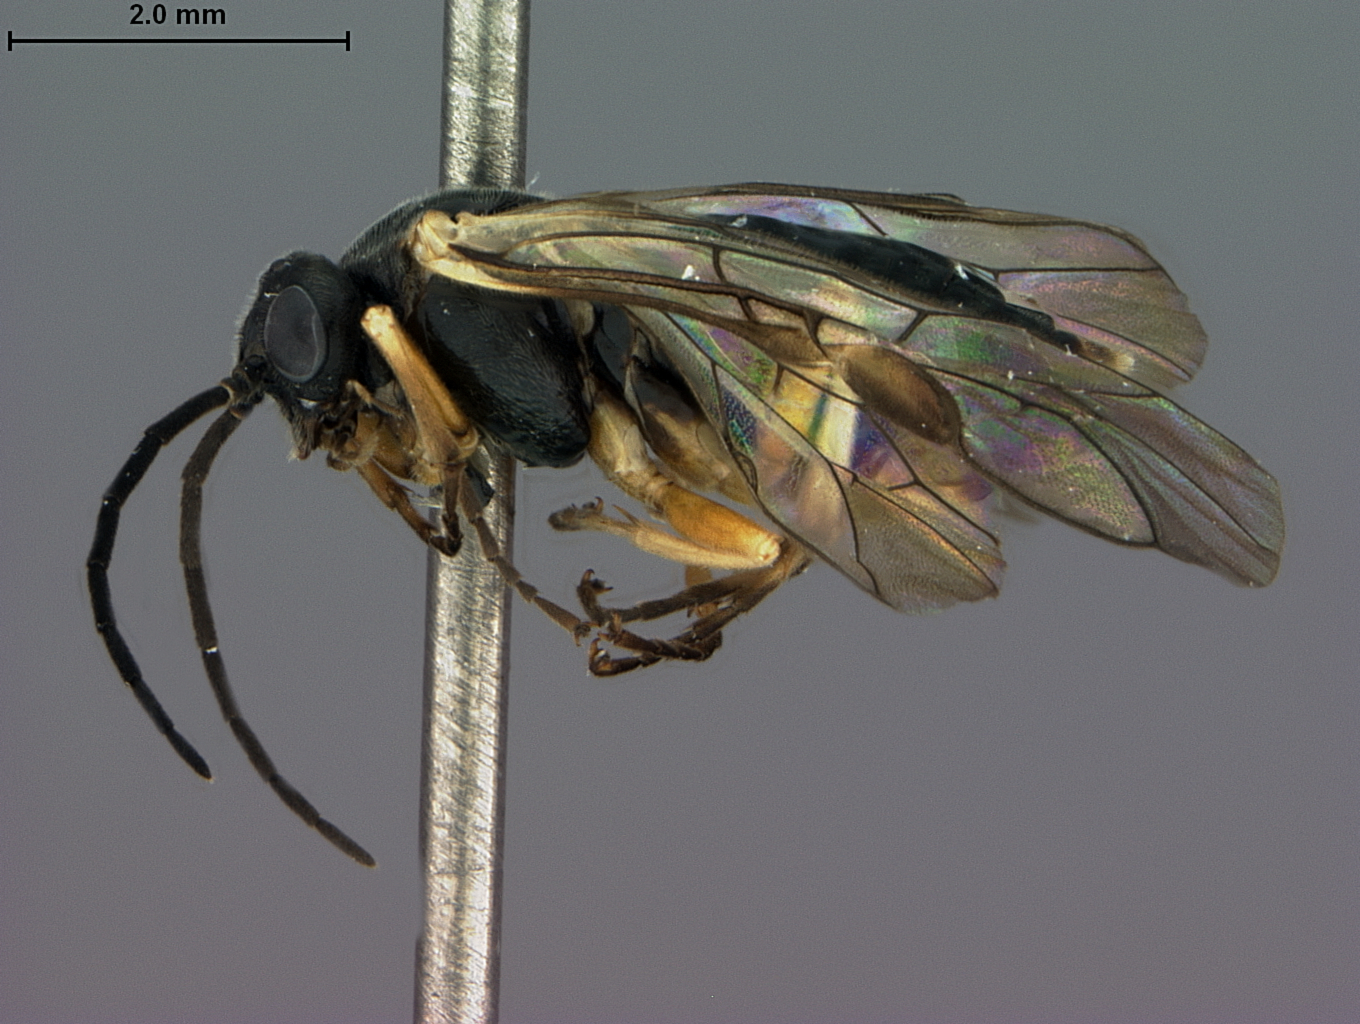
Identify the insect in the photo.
Nepionema appalachiana
